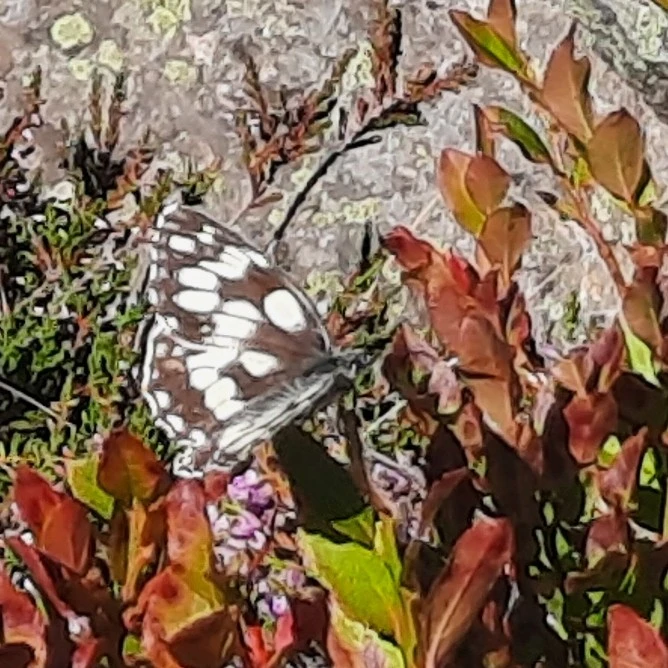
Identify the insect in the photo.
Melanargia galathea
